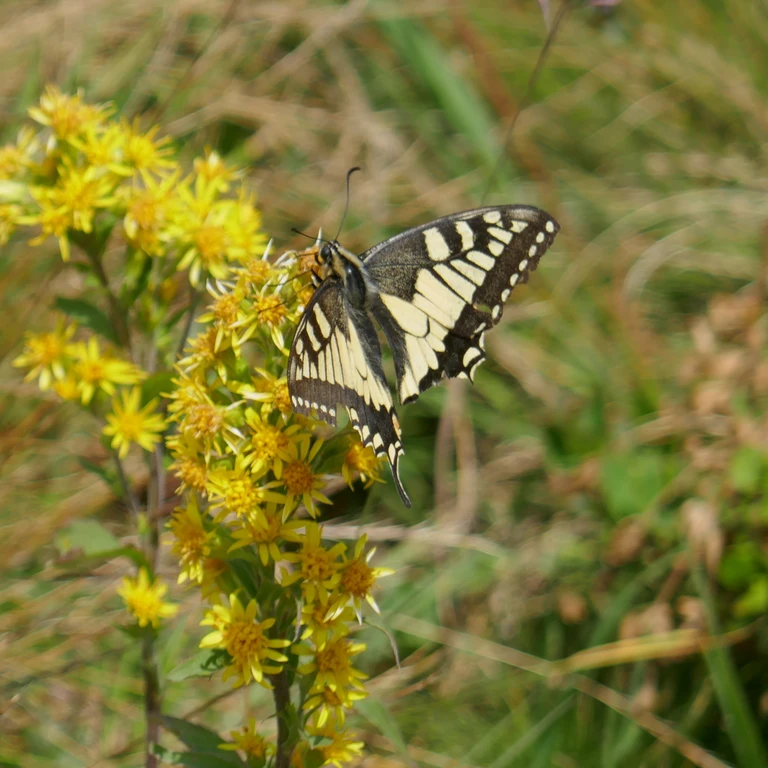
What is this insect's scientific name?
Papilio machaon
